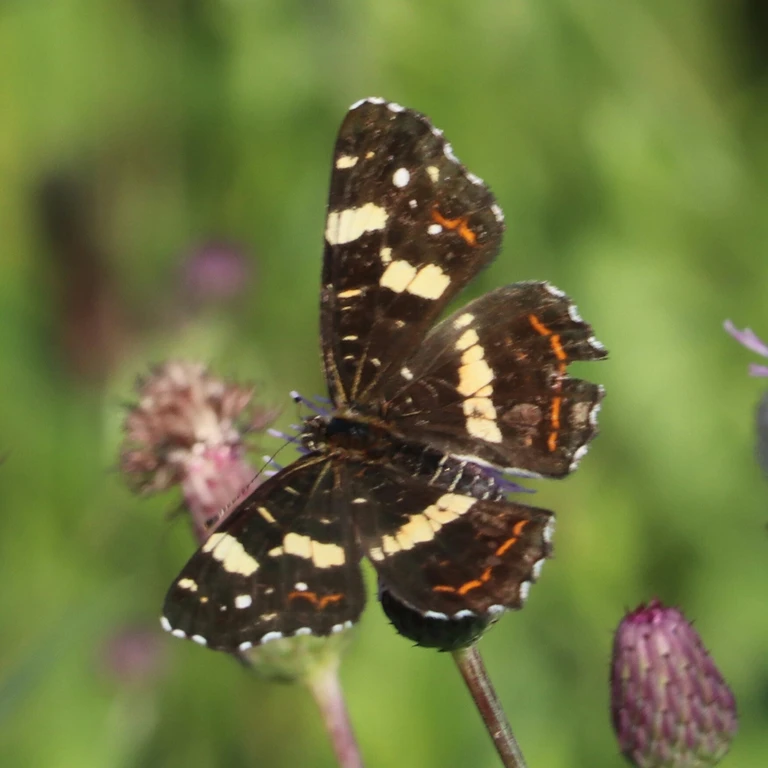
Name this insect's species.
Araschnia levana
